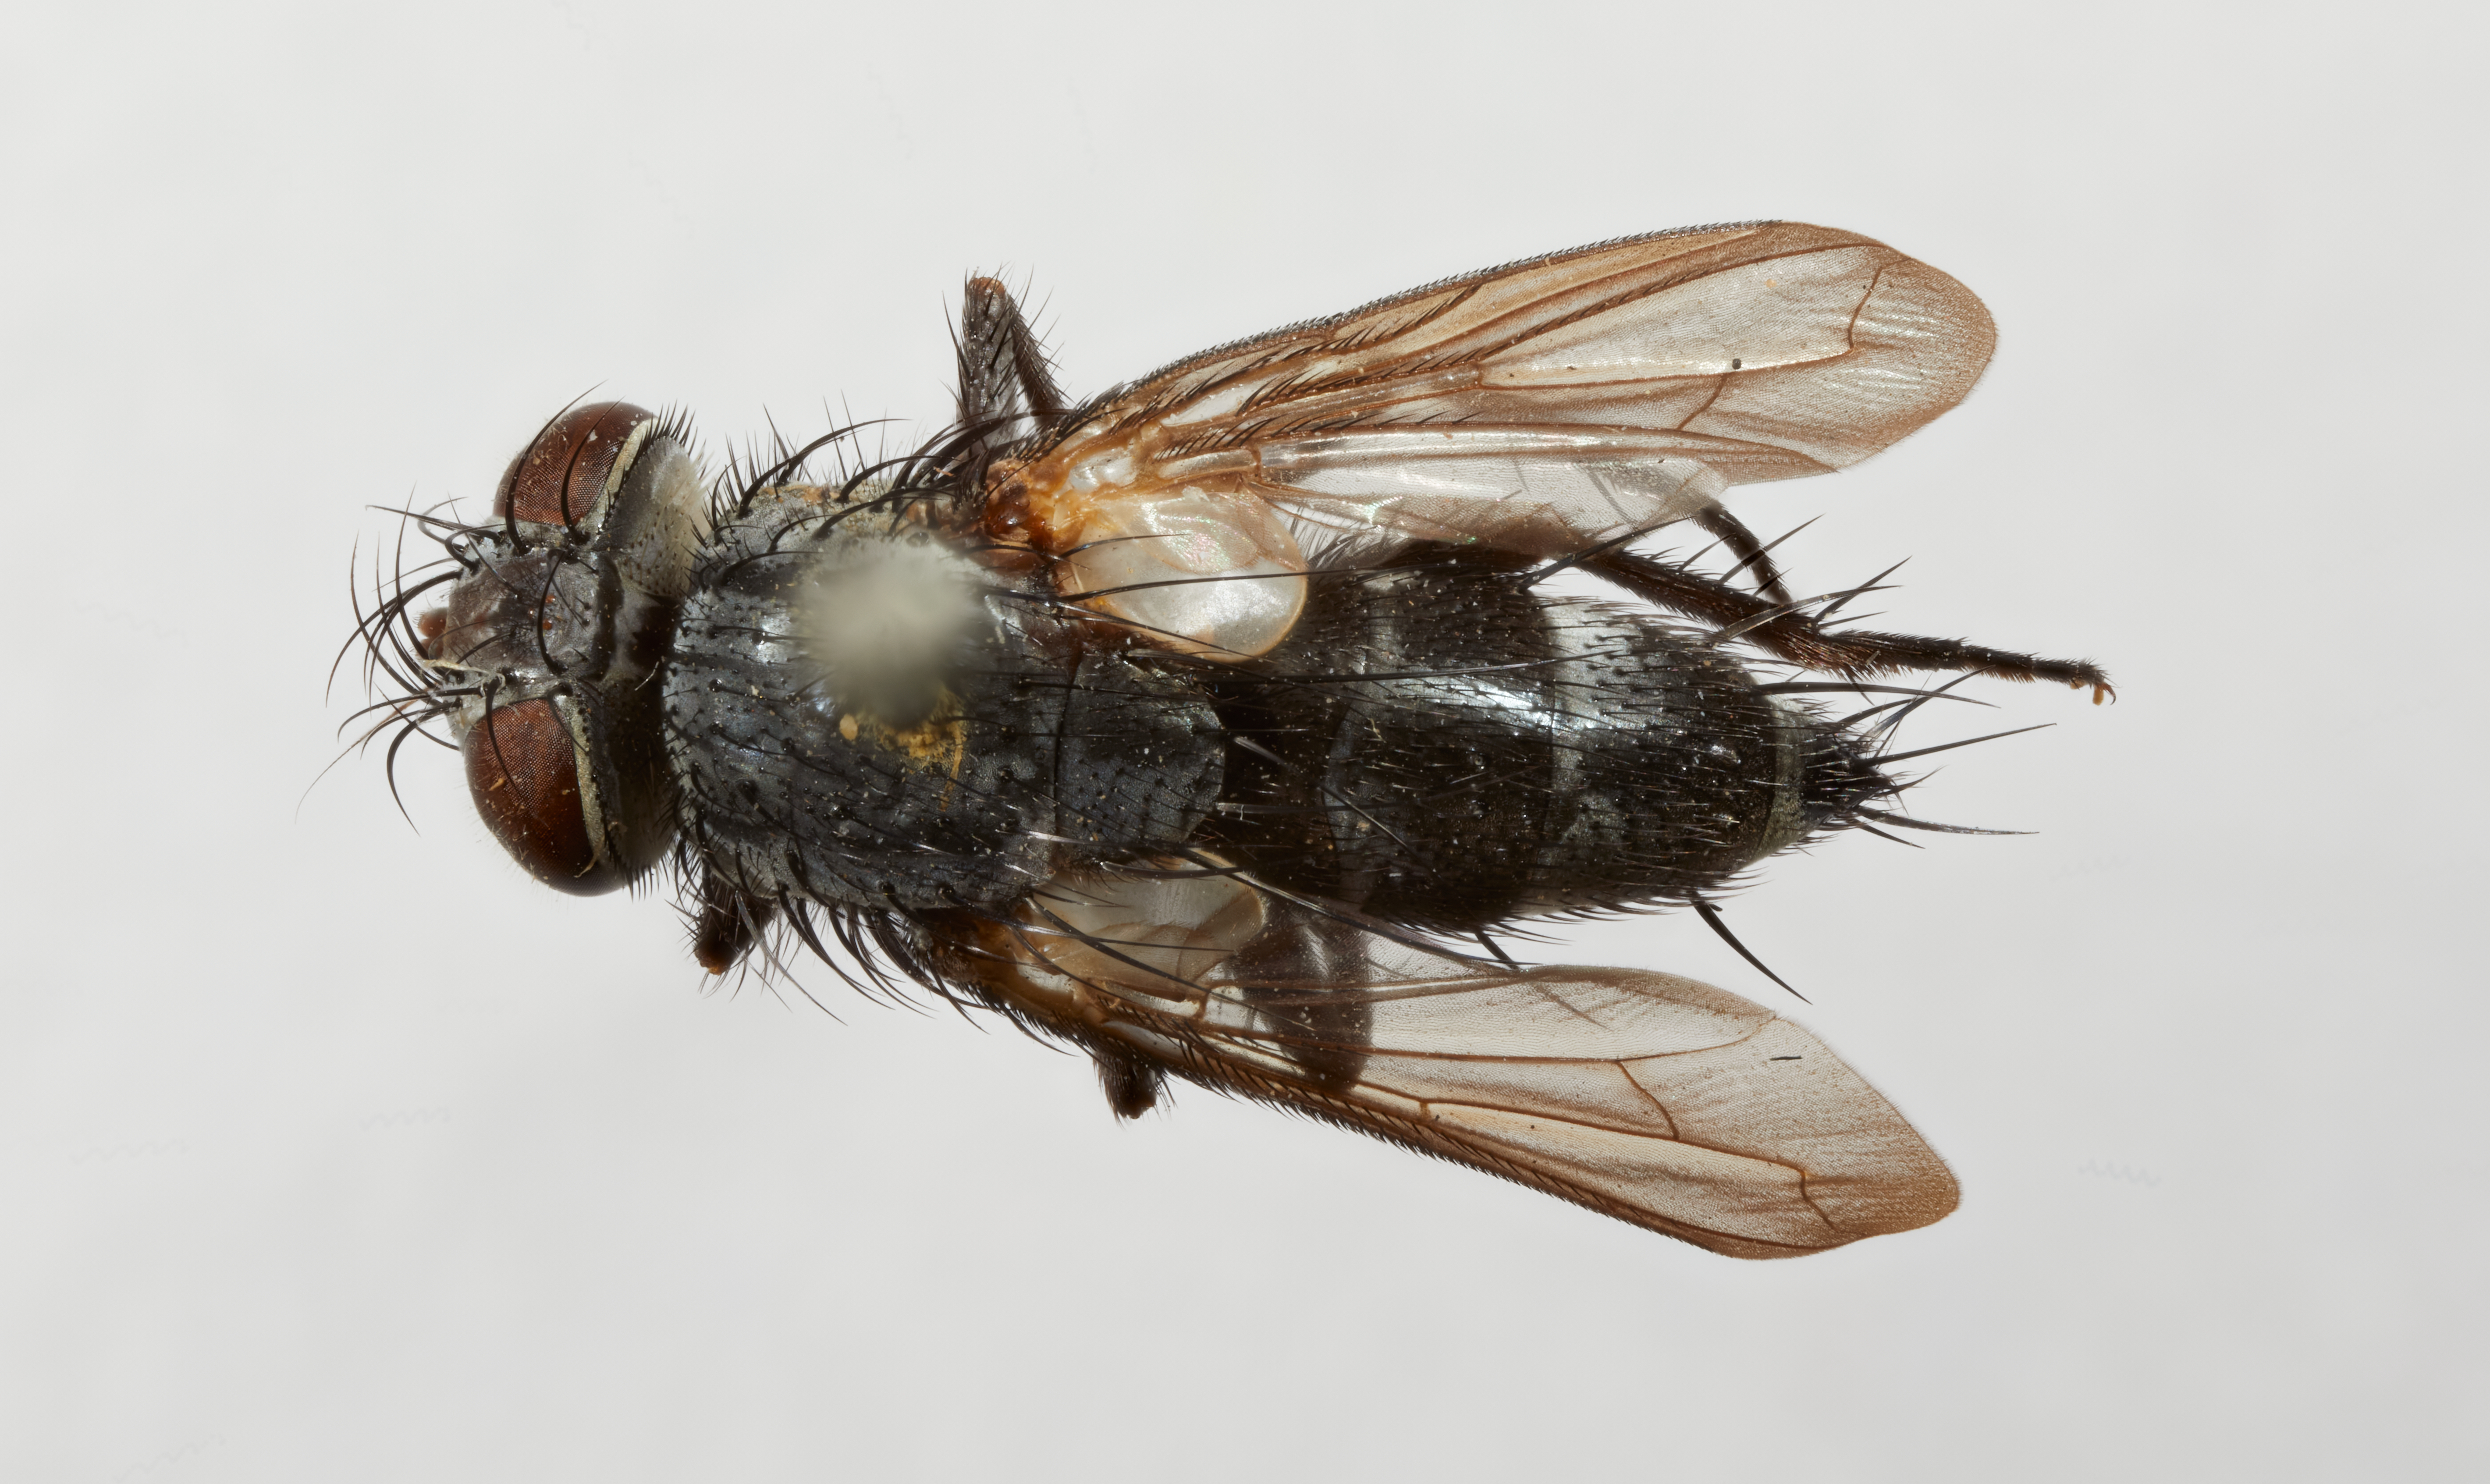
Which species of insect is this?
Minthoplagia rafaeli
